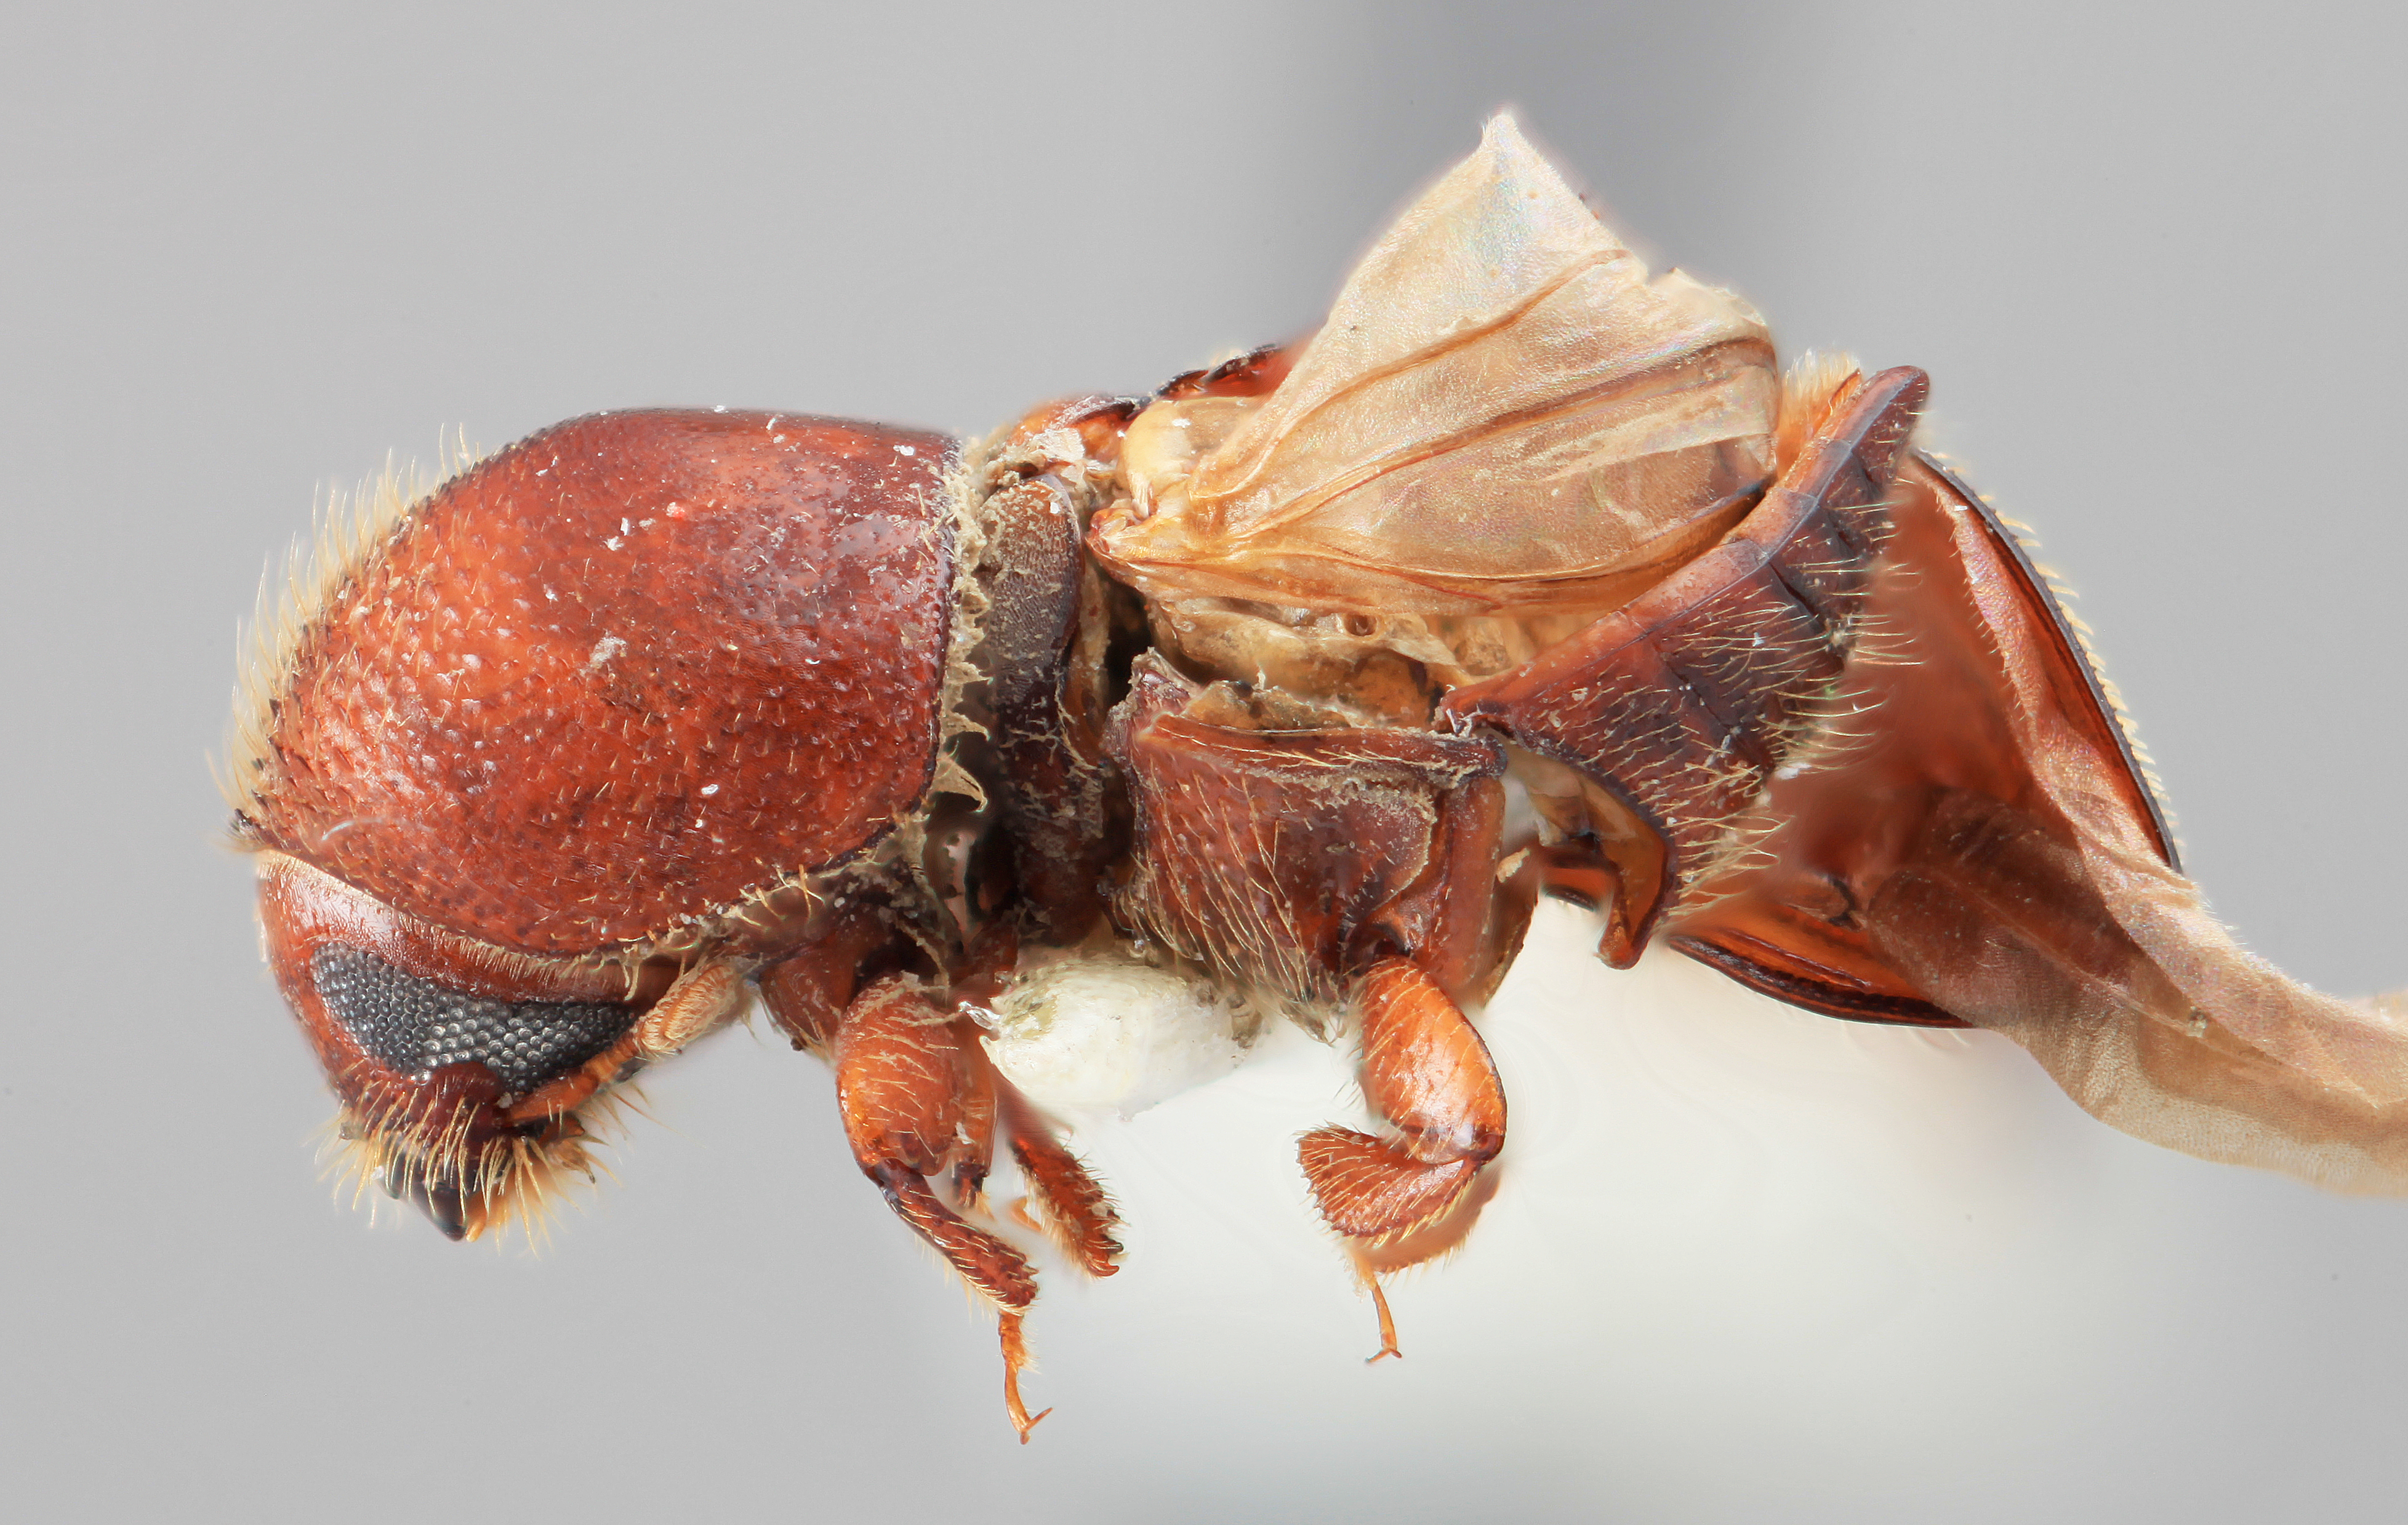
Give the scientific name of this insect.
Dryocoetoides rusticus
